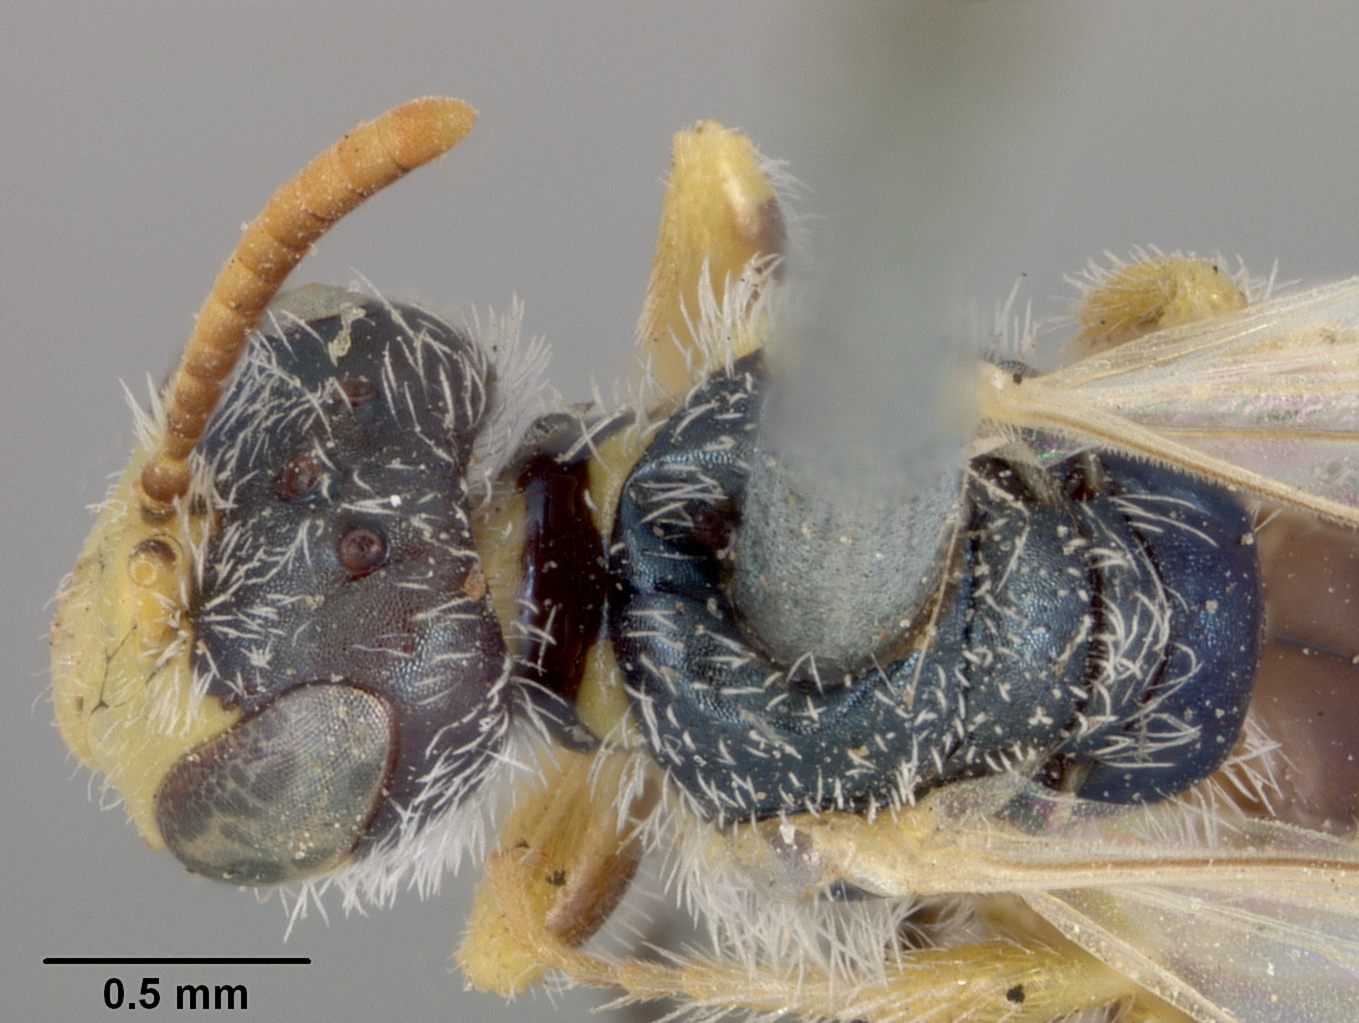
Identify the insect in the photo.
Perdita hirsuta
